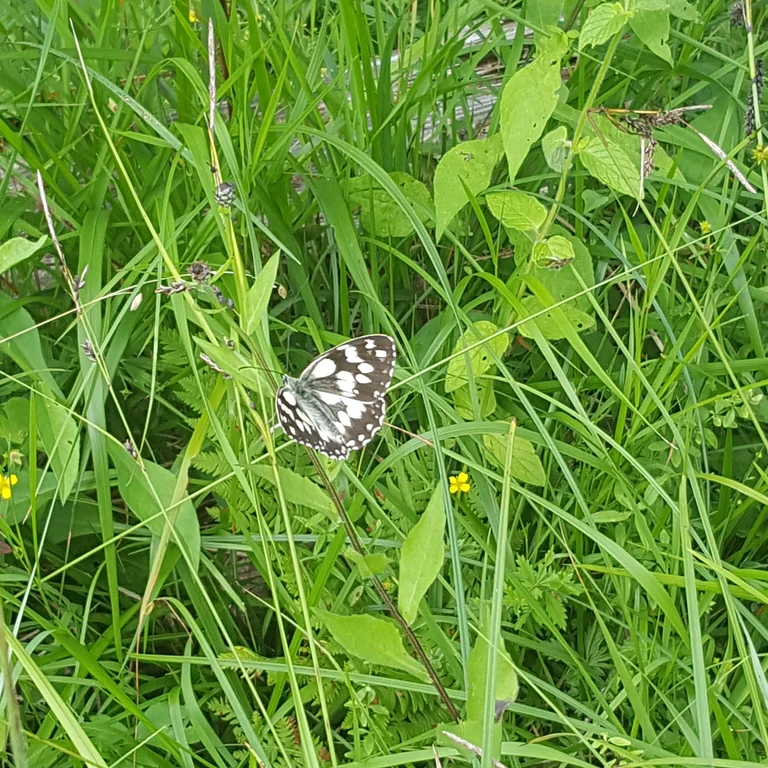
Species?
Melanargia galathea
